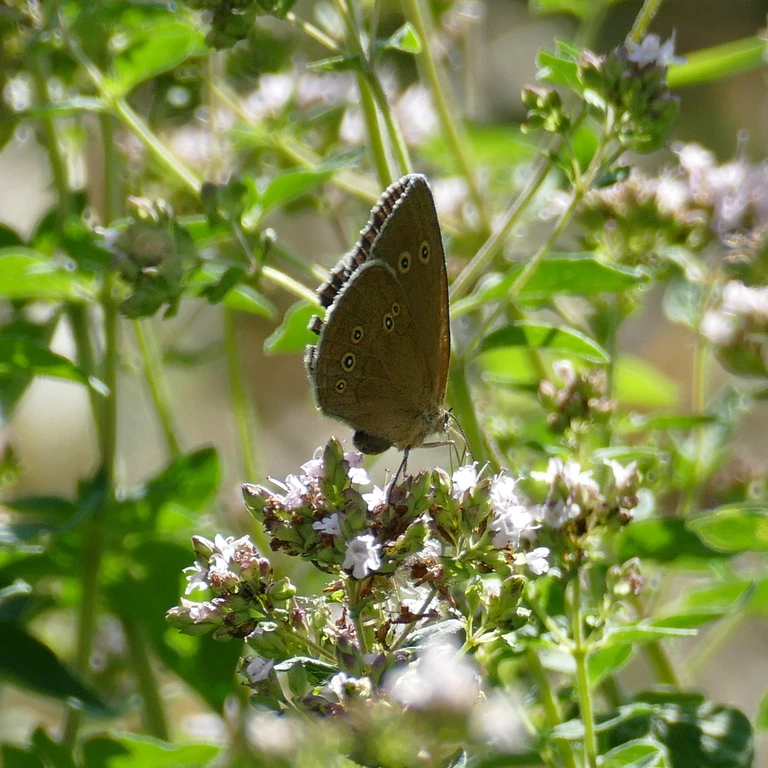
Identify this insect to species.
Aphantopus hyperantus
